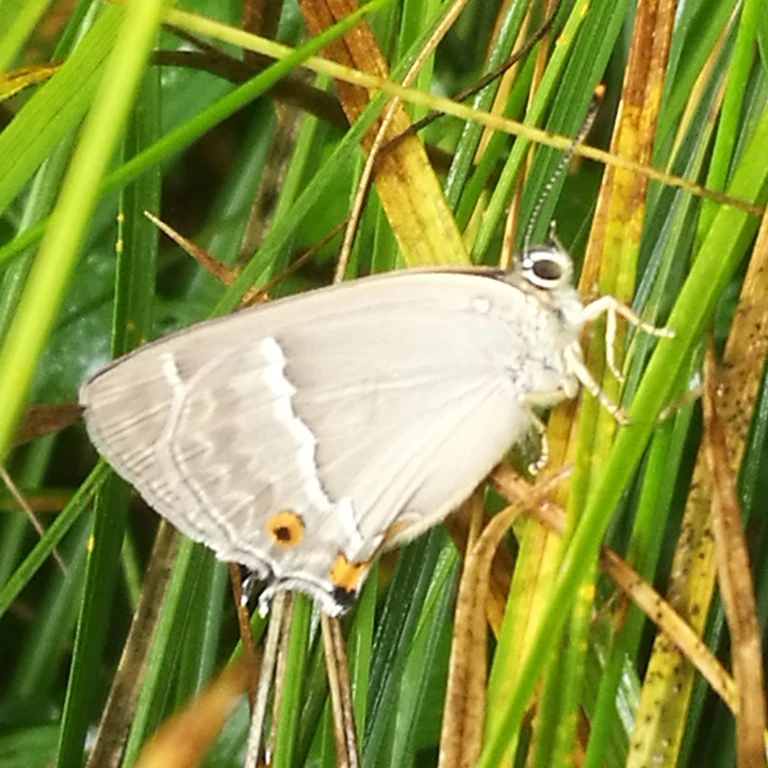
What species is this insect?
Favonius quercus (also Quercusia quercus)
